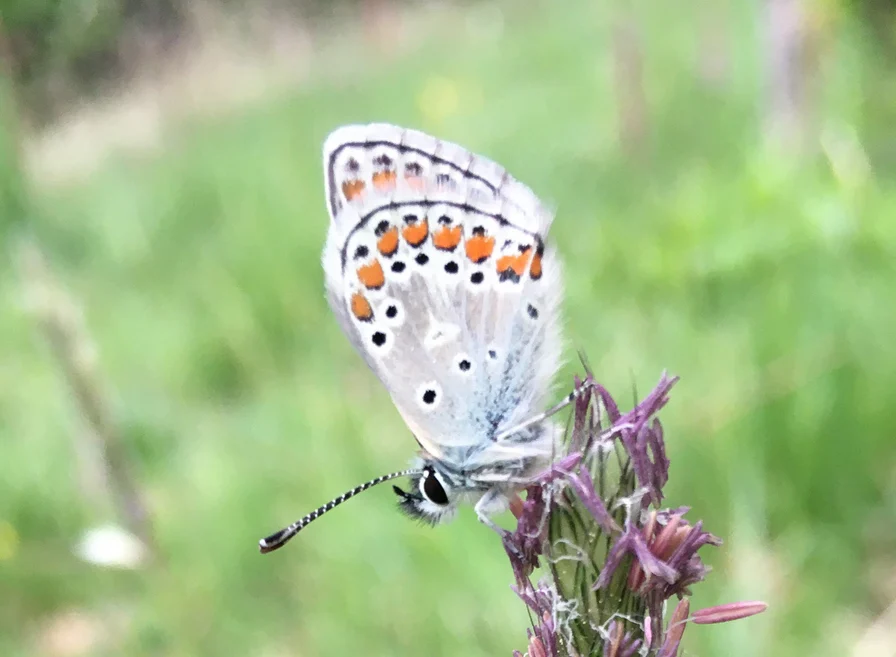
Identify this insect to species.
Aricia agestis/artaxerxes
